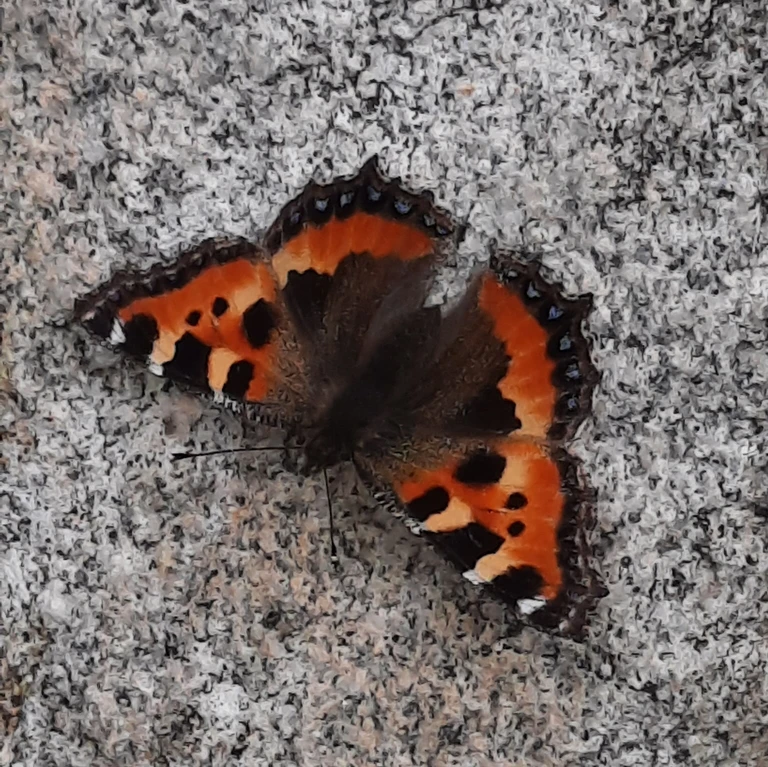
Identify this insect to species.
Aglais urticae
